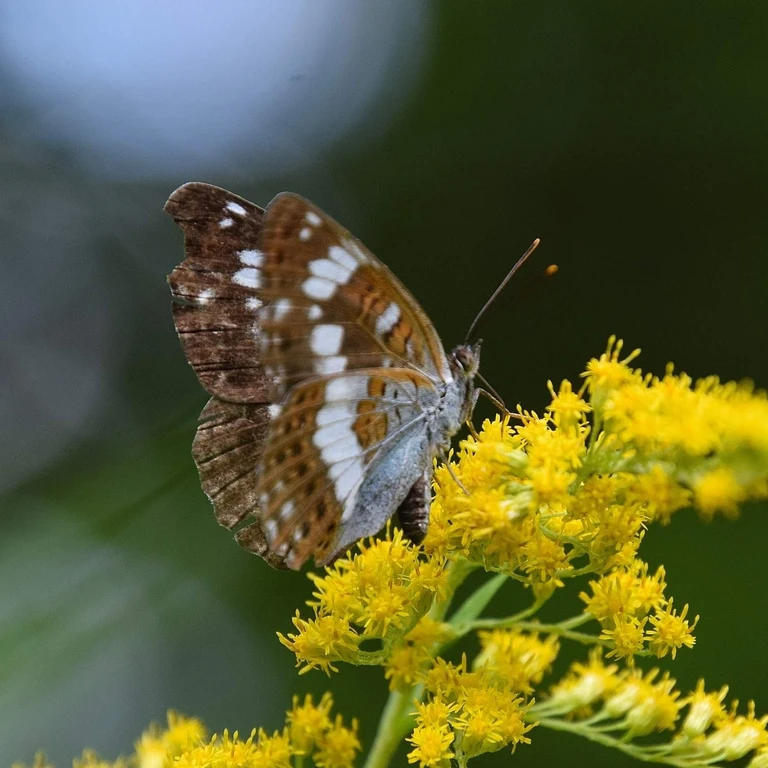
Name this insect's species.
Limenitis camilla (also Ladoga camilla)
